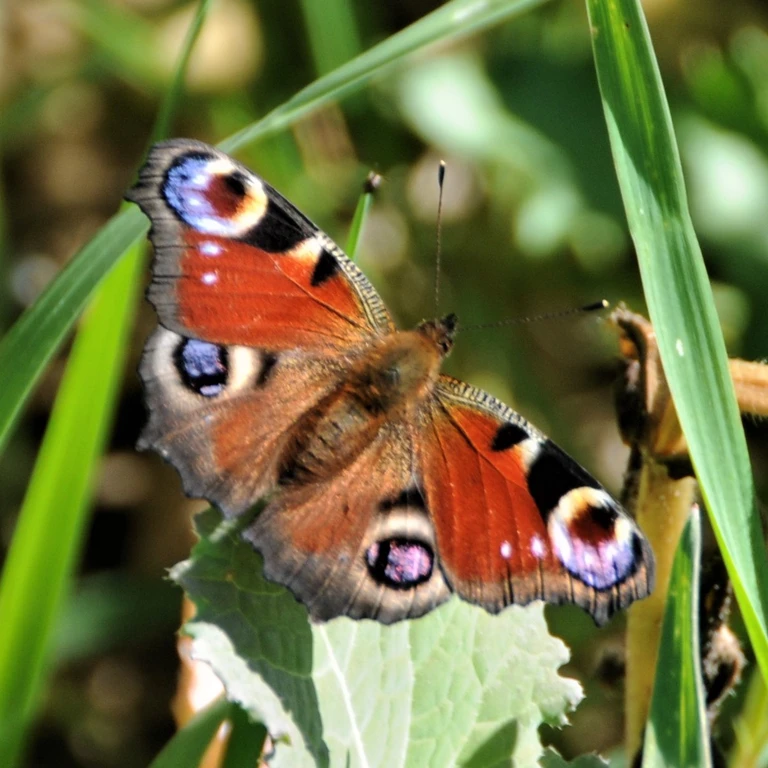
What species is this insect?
Aglais io
